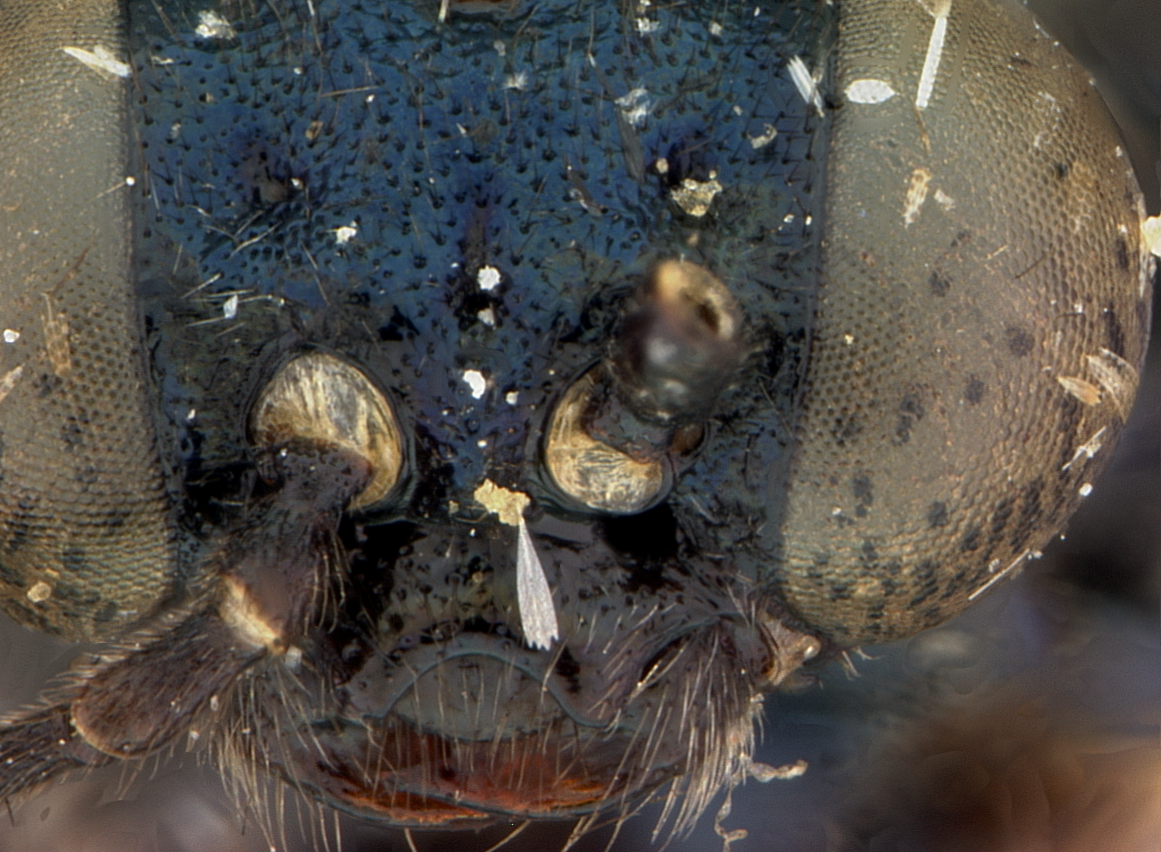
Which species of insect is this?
Neopoppia metallica
